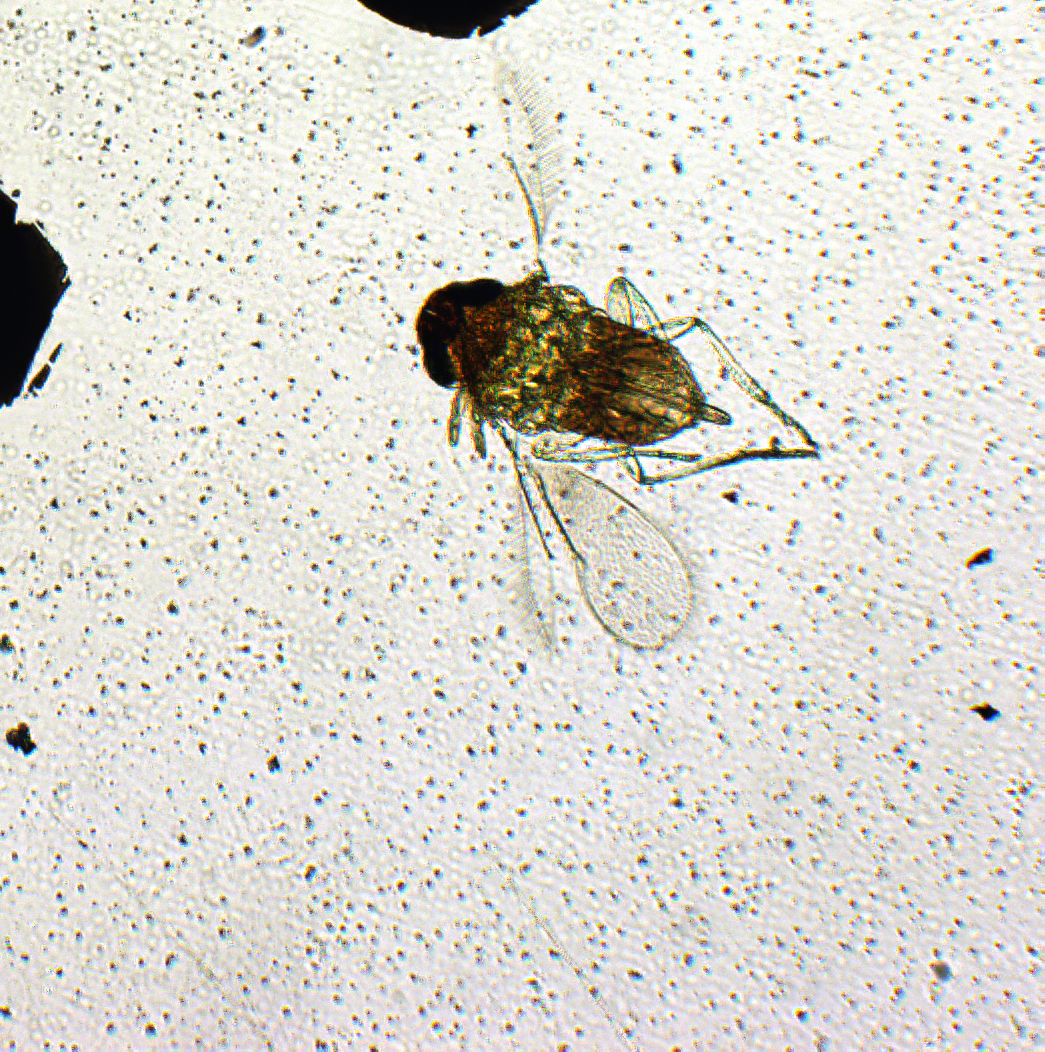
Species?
Physcus stanfordi
